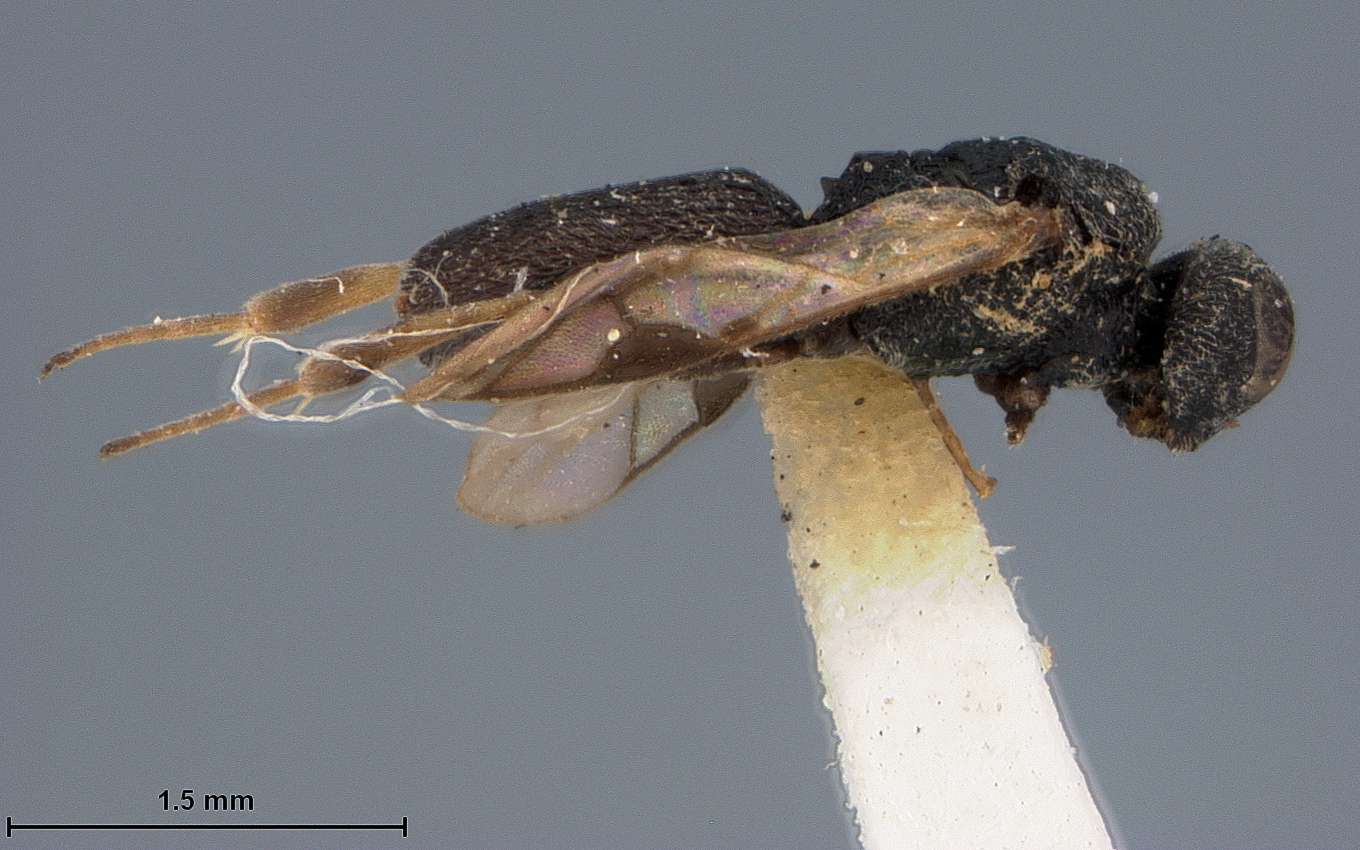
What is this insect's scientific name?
Chelonus lavernae
